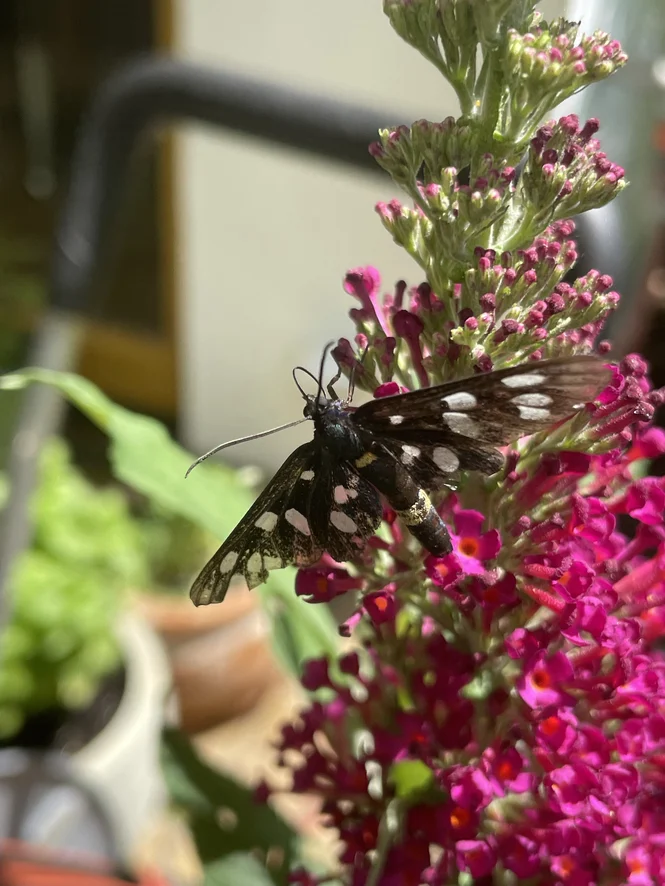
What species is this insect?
Amata phegea
